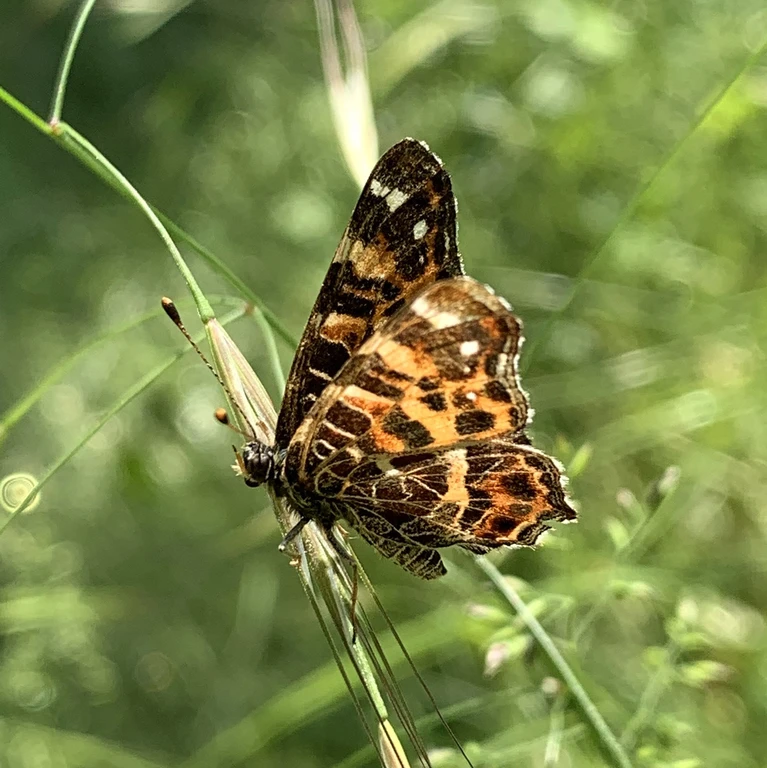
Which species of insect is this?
Araschnia levana
